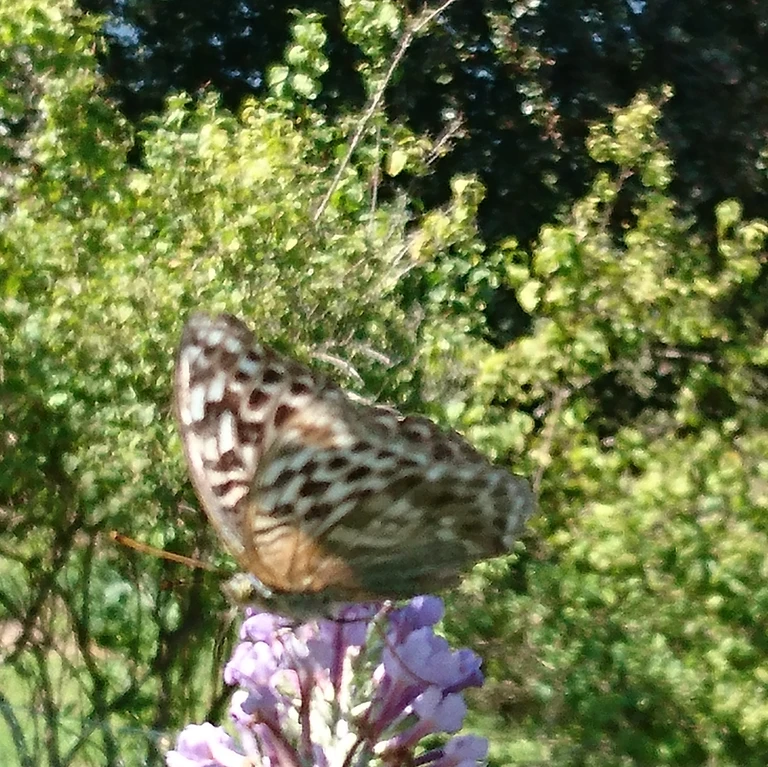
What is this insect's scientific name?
Argynnis paphia
